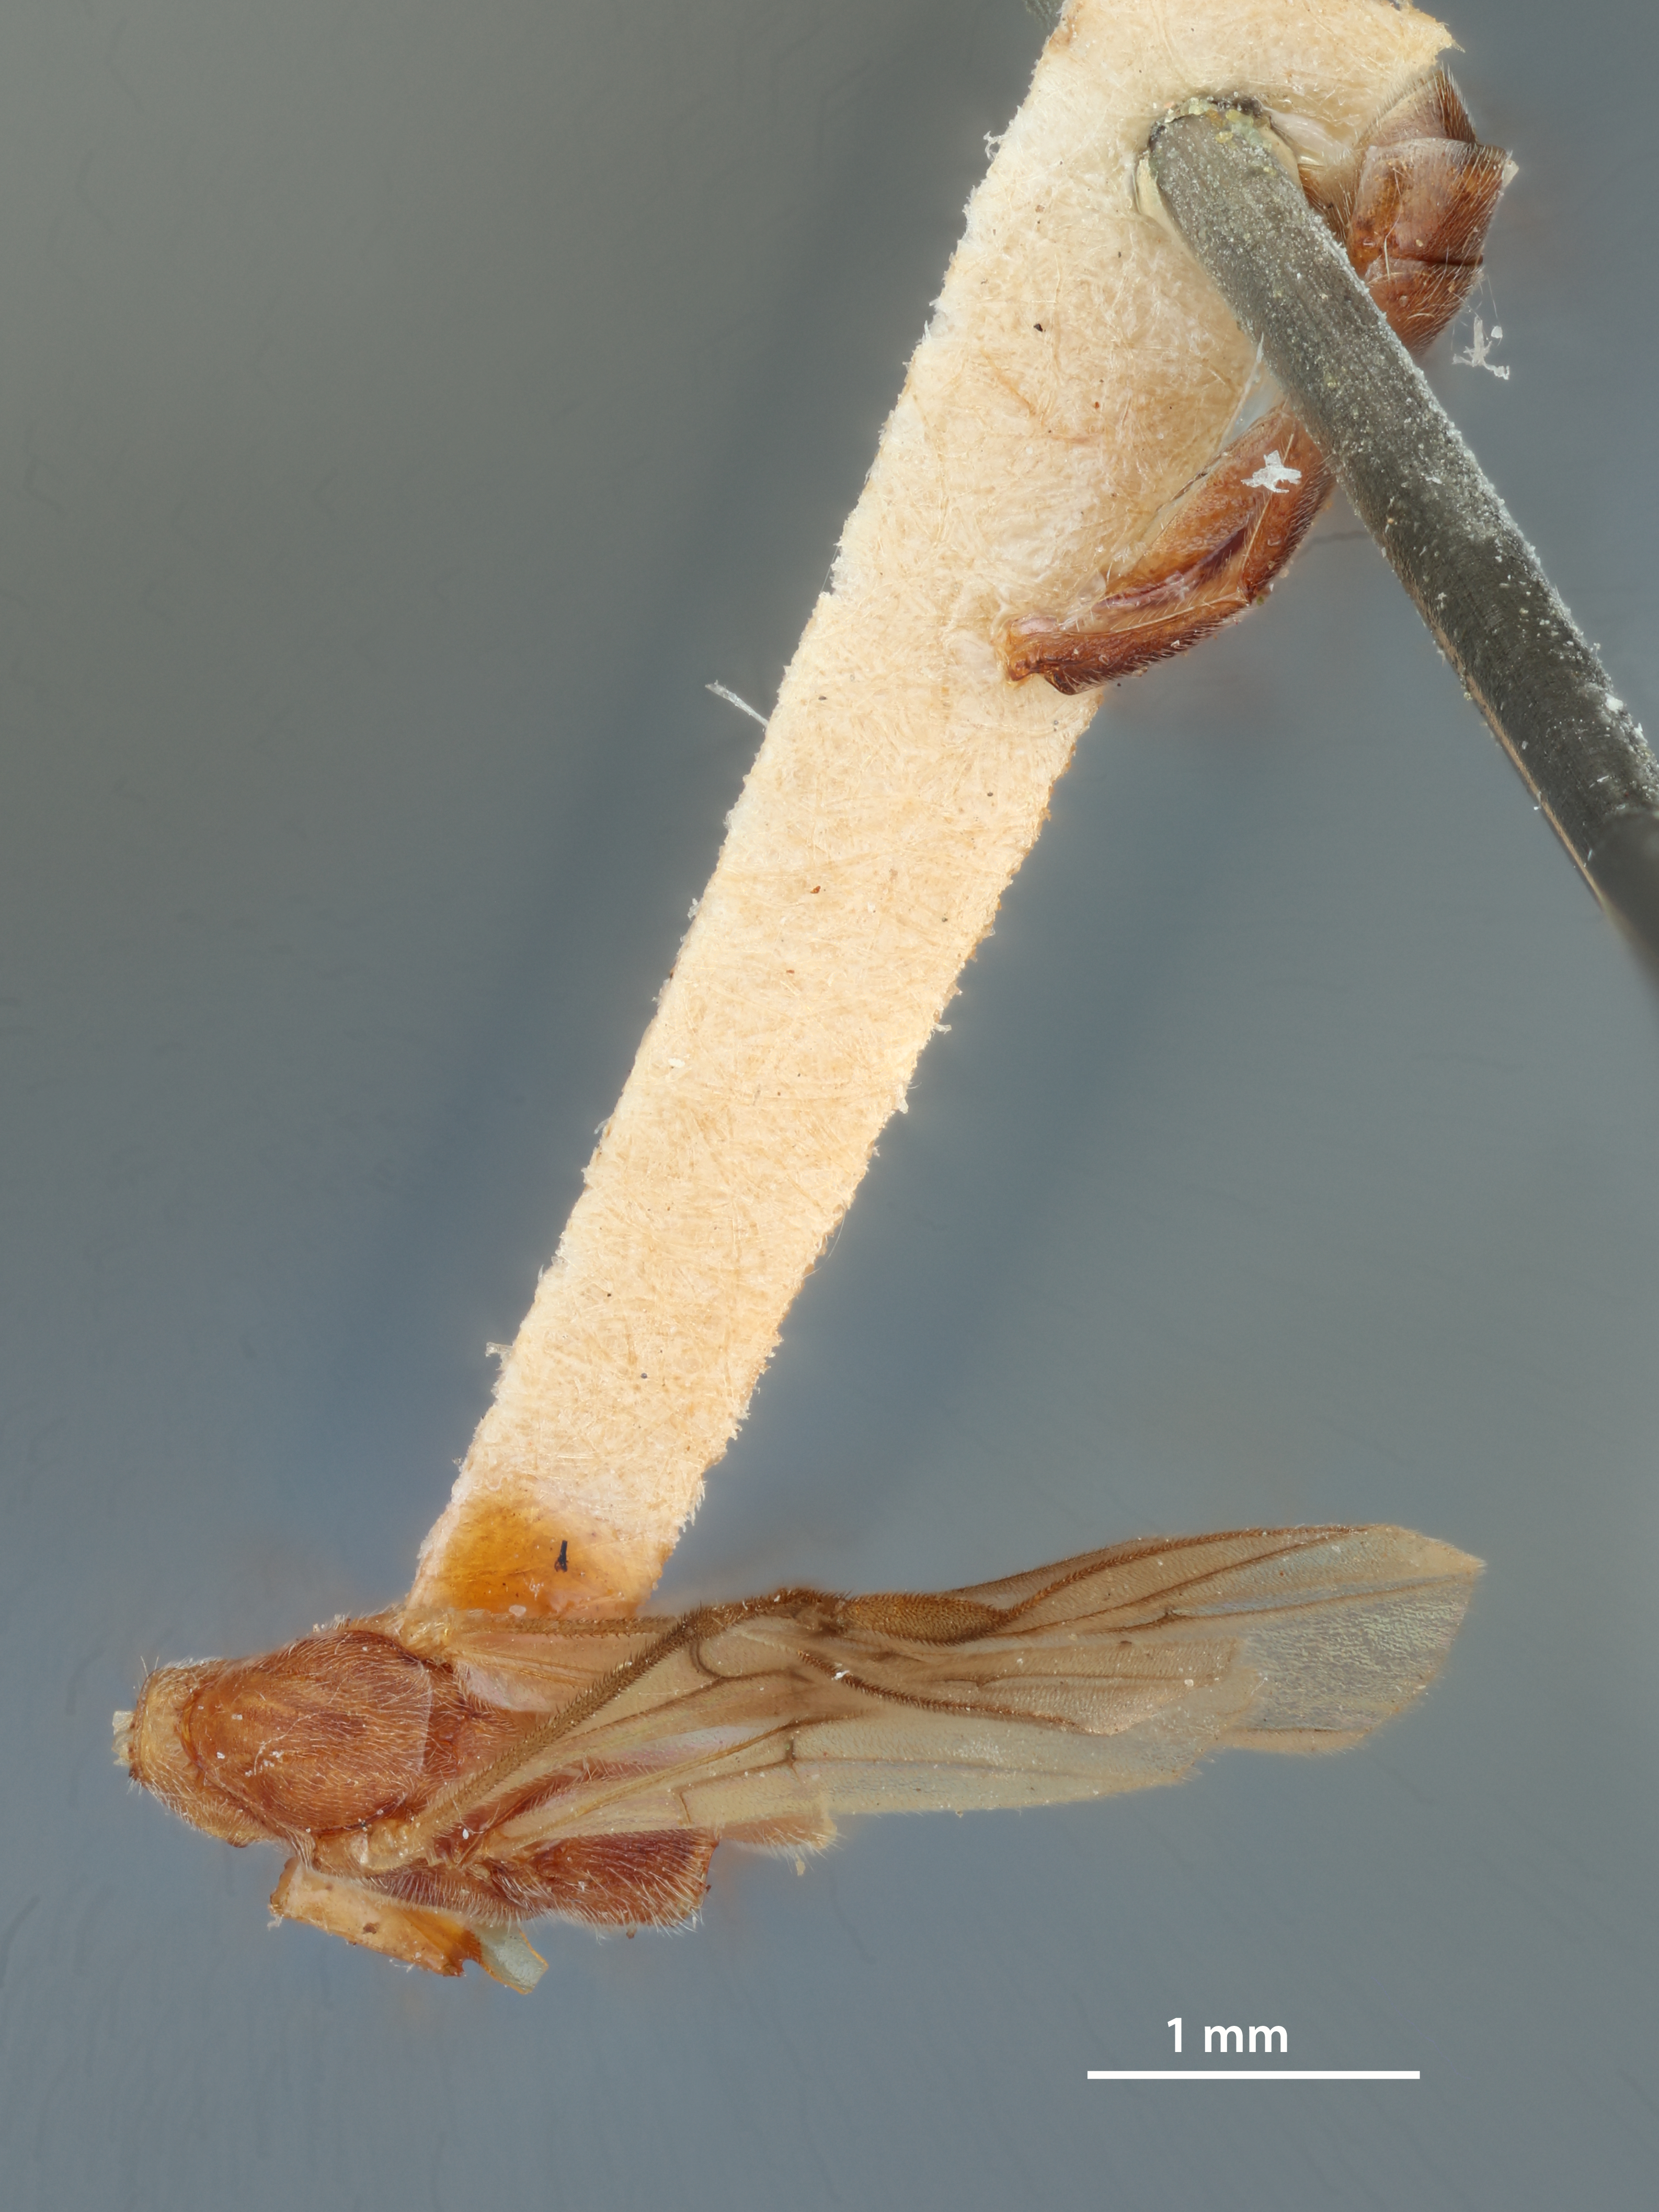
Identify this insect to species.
Rhogas montanus
